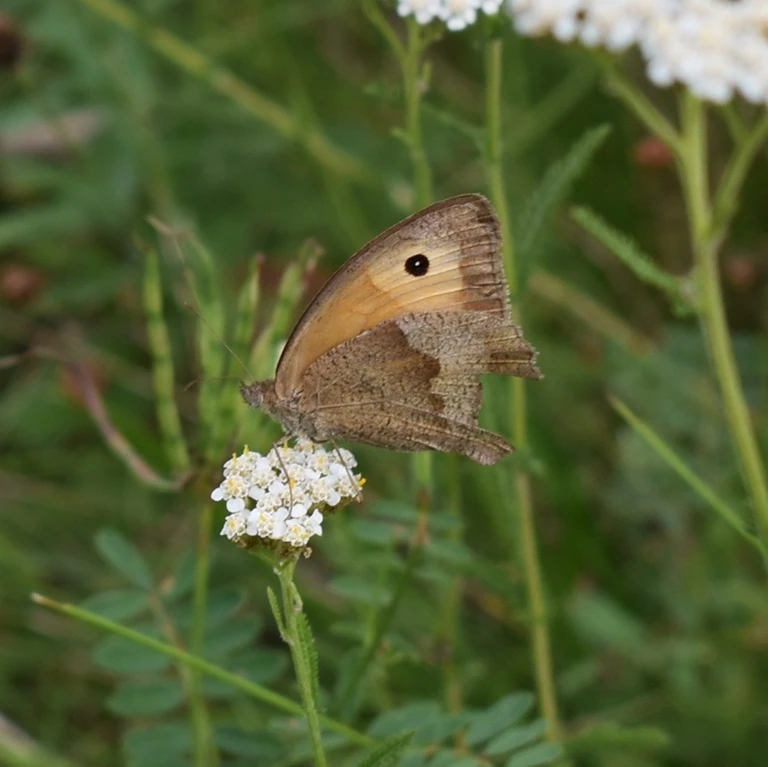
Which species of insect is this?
Maniola jurtina
